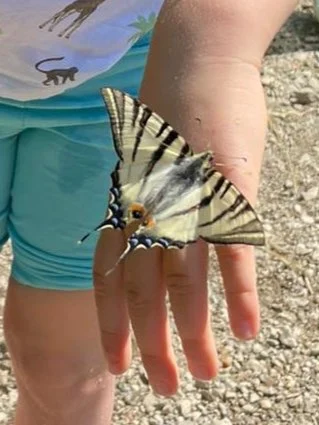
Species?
Iphiclides podalirius
